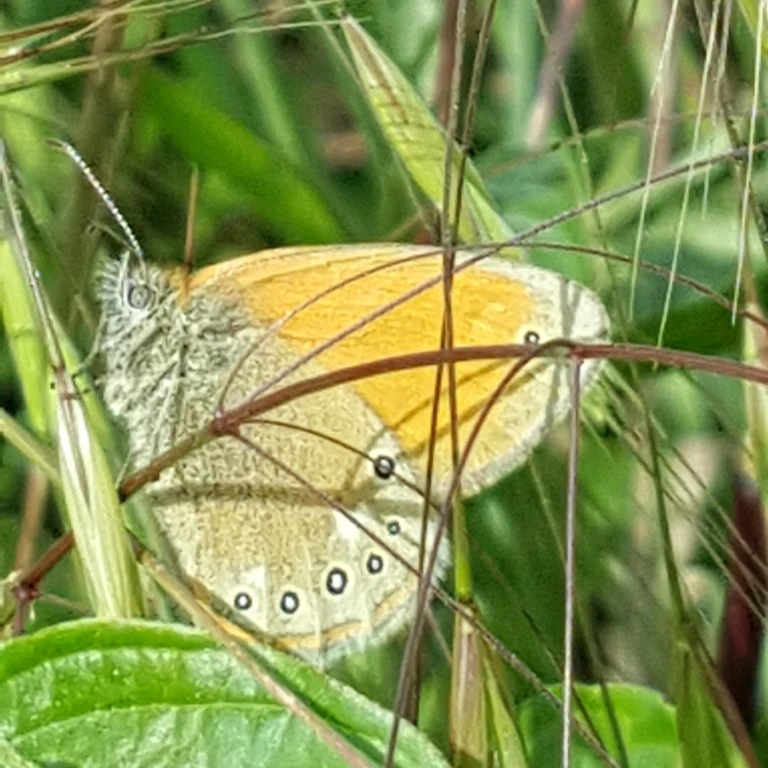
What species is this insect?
Coenonympha glycerion (also Coenonympha iphis)
